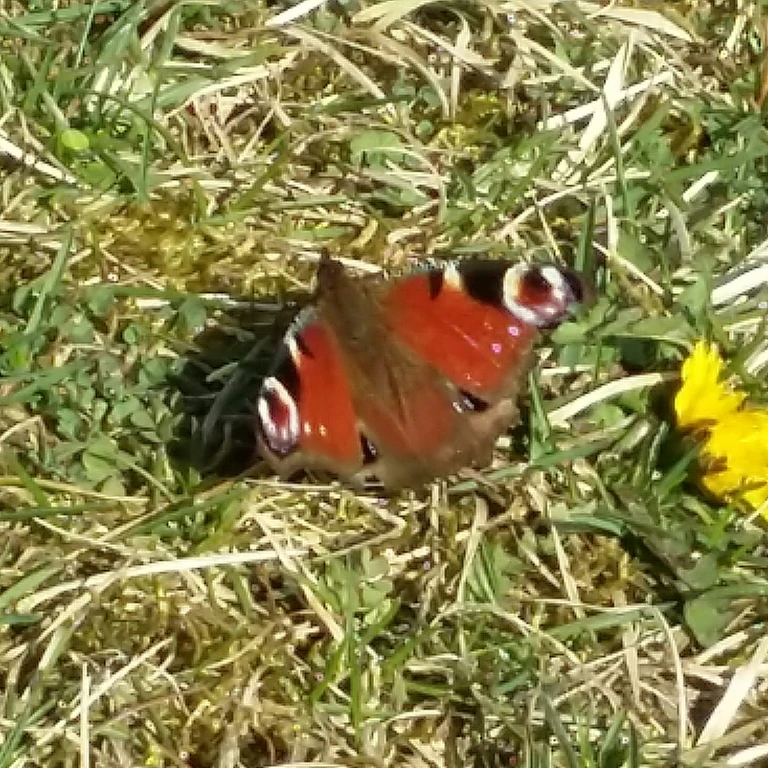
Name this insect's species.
Aglais io
